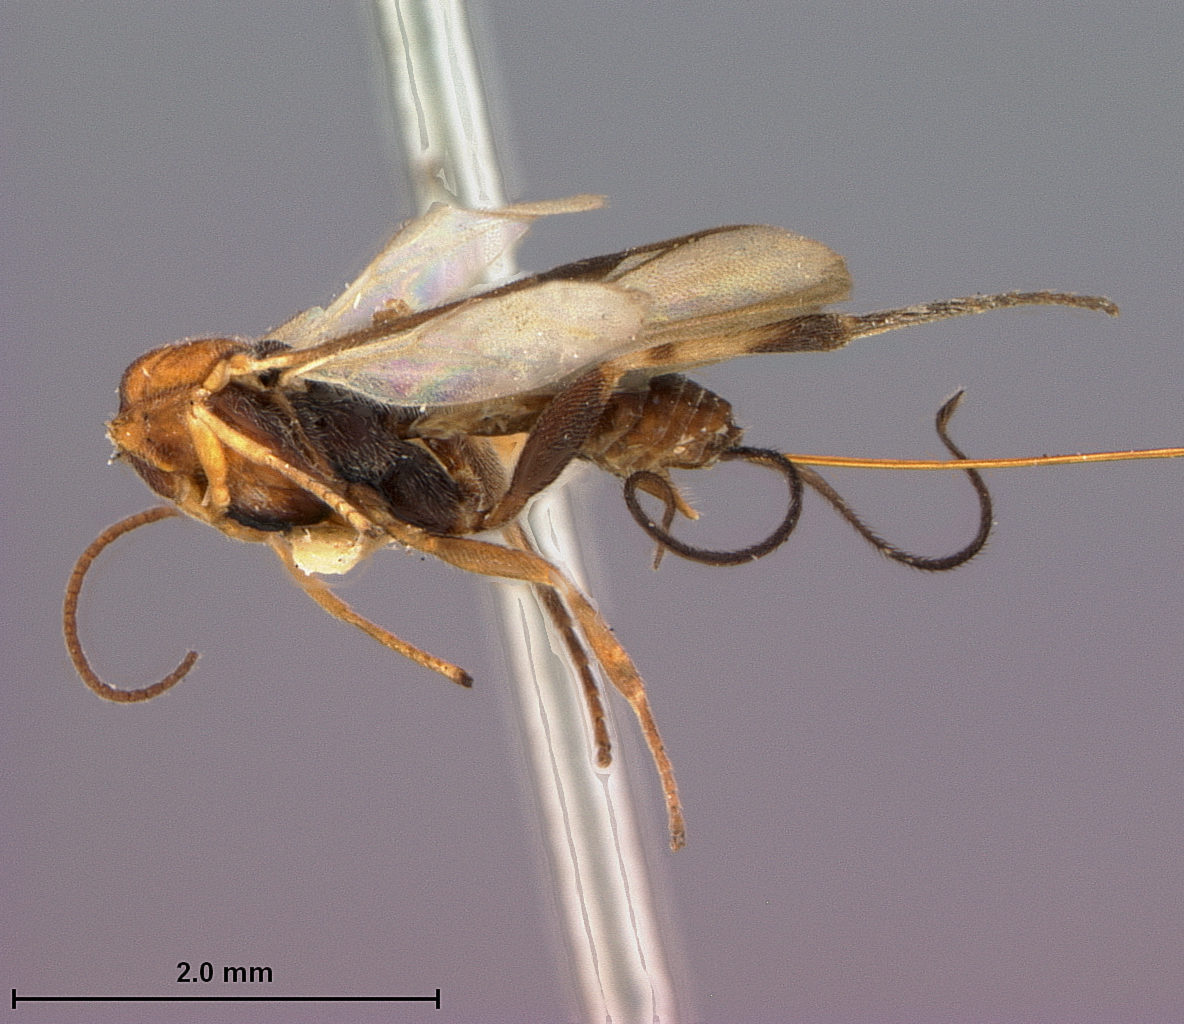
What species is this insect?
Camptothlipsis philippinensis
